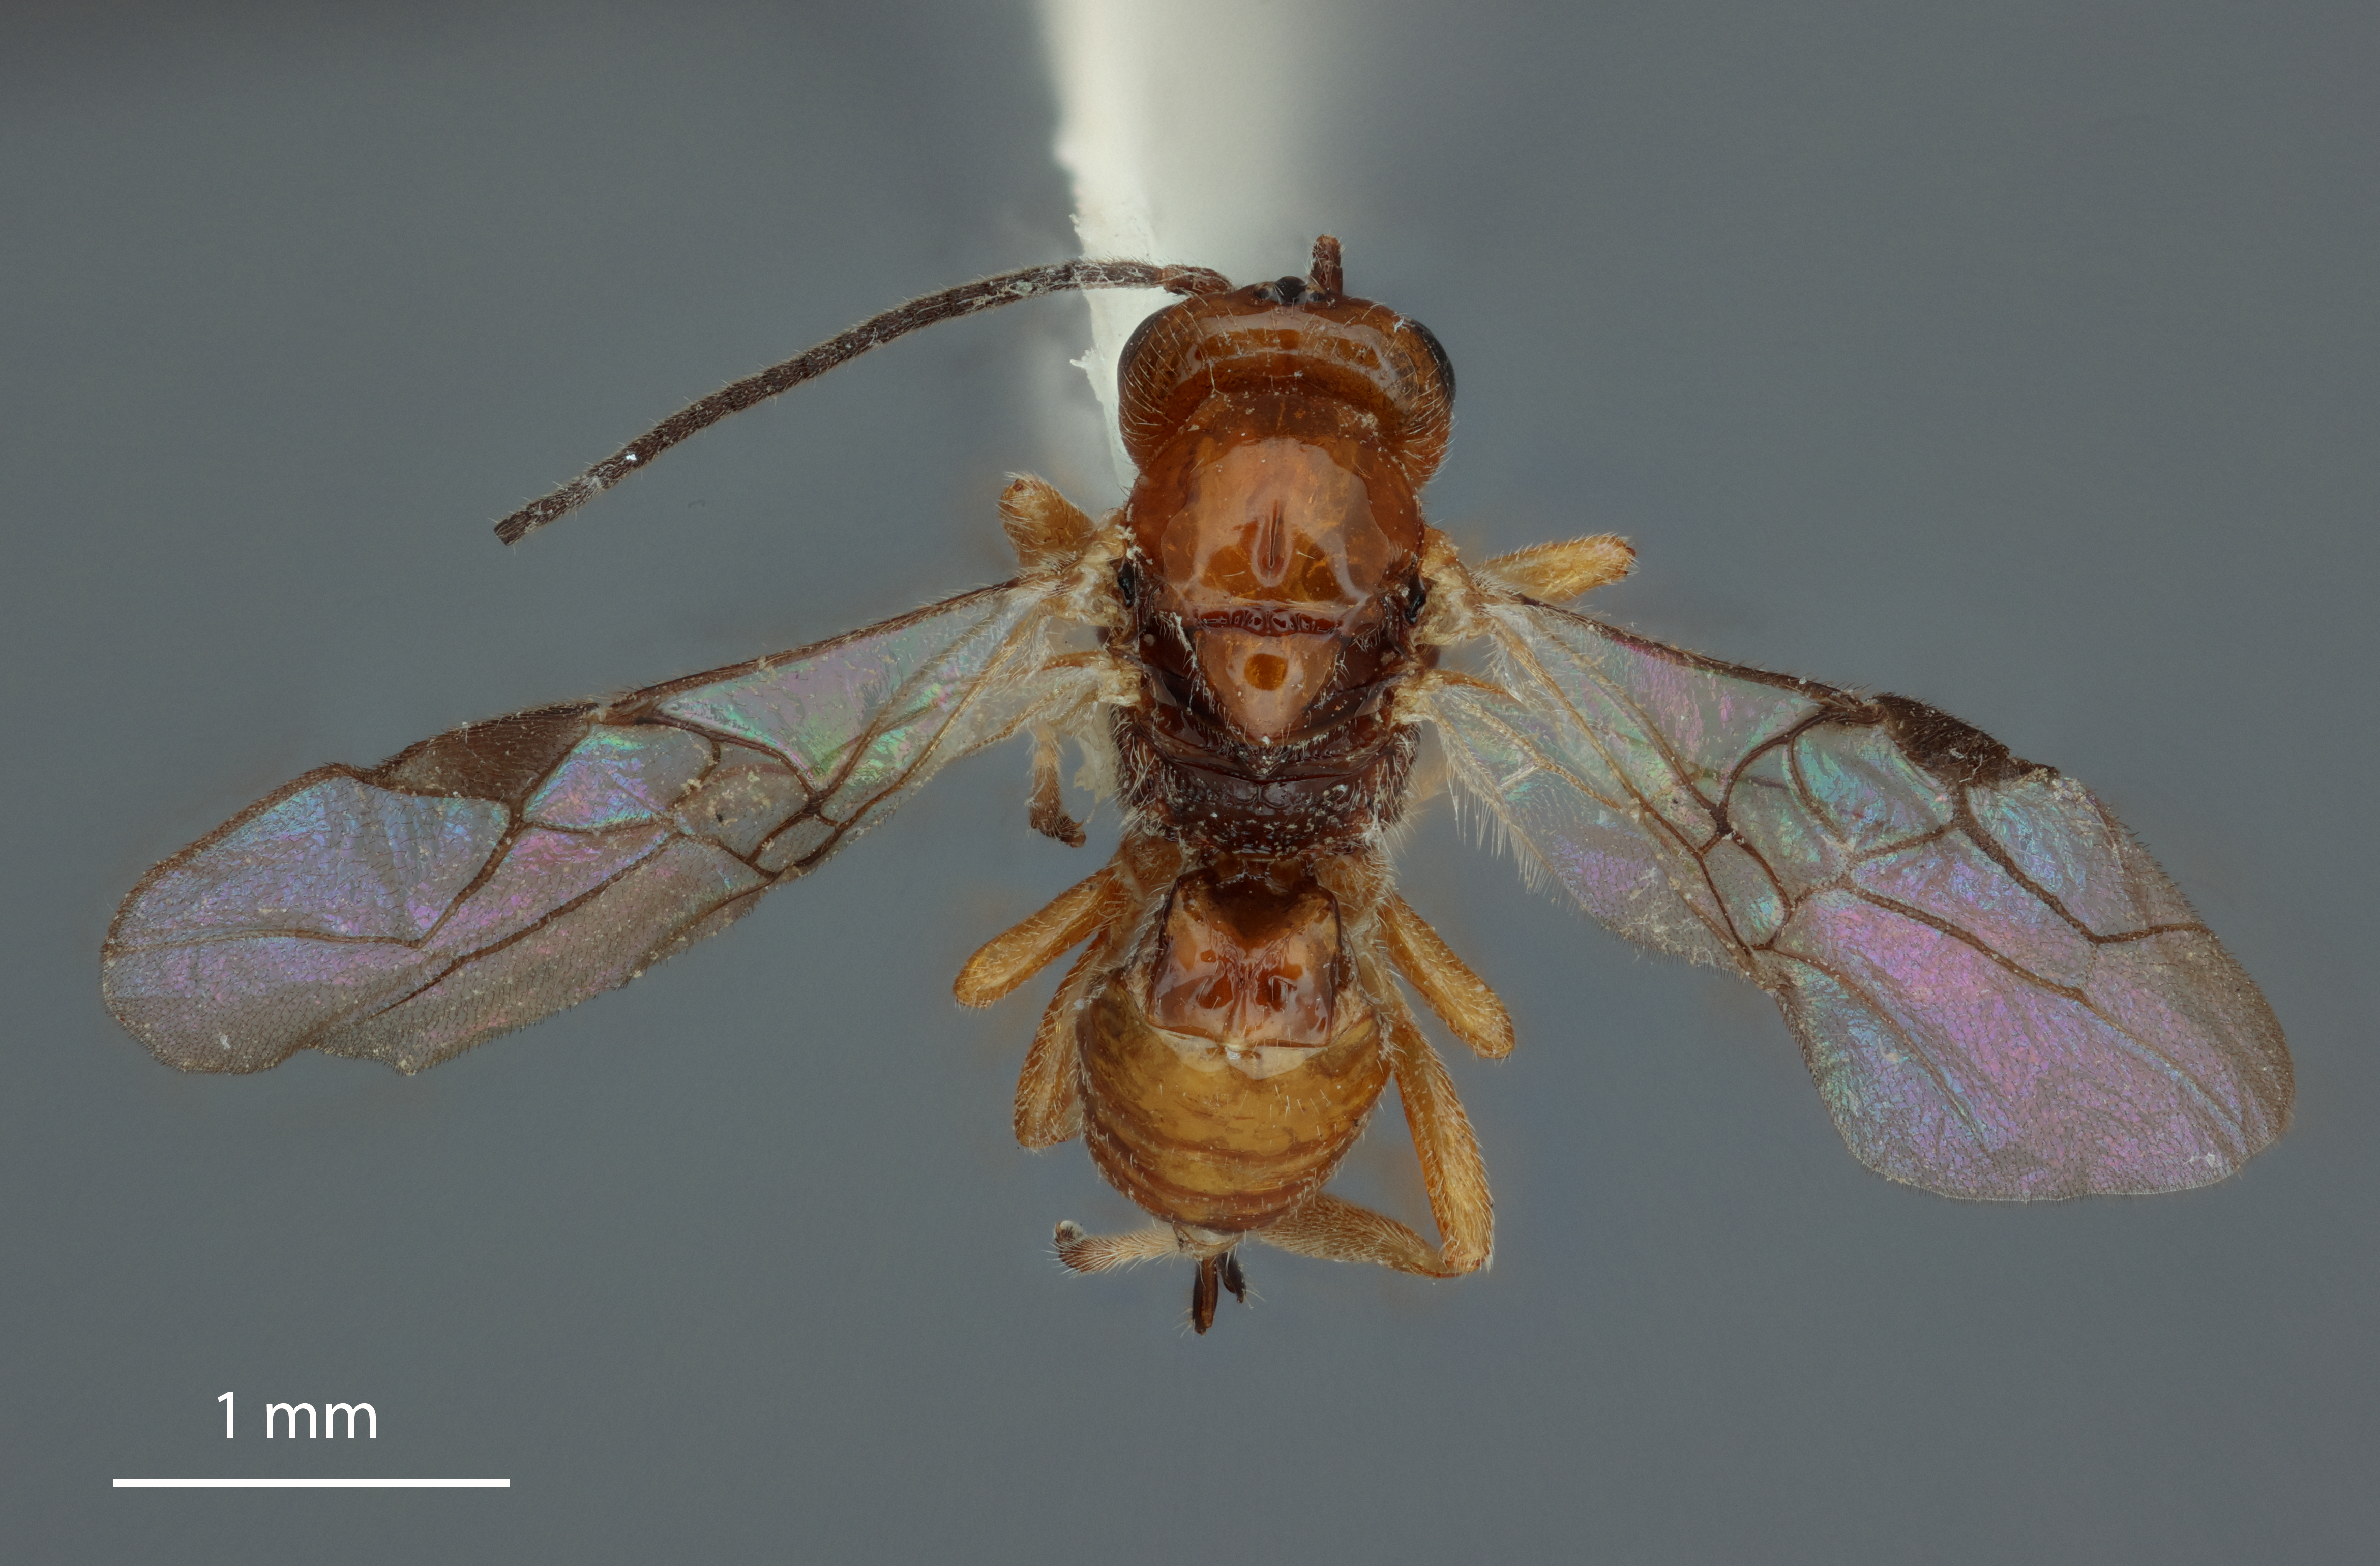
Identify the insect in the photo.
Opius juniperi
